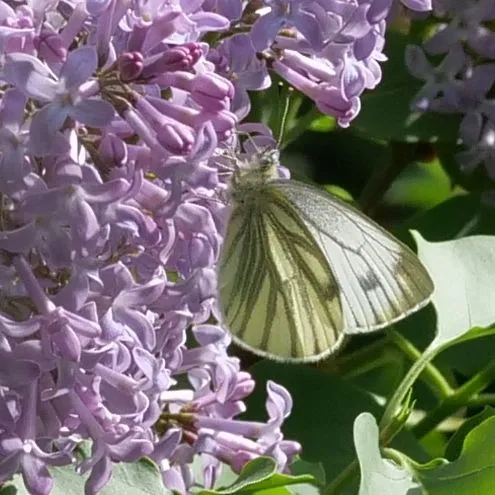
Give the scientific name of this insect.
Pieris napi
